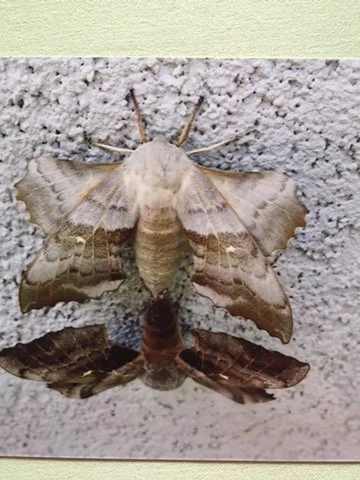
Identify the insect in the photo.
Laothoe populi
